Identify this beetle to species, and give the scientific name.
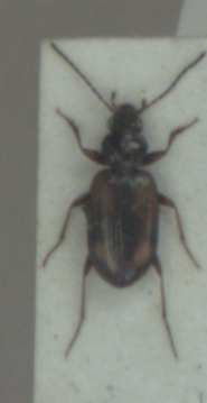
Bembidion femoratum
